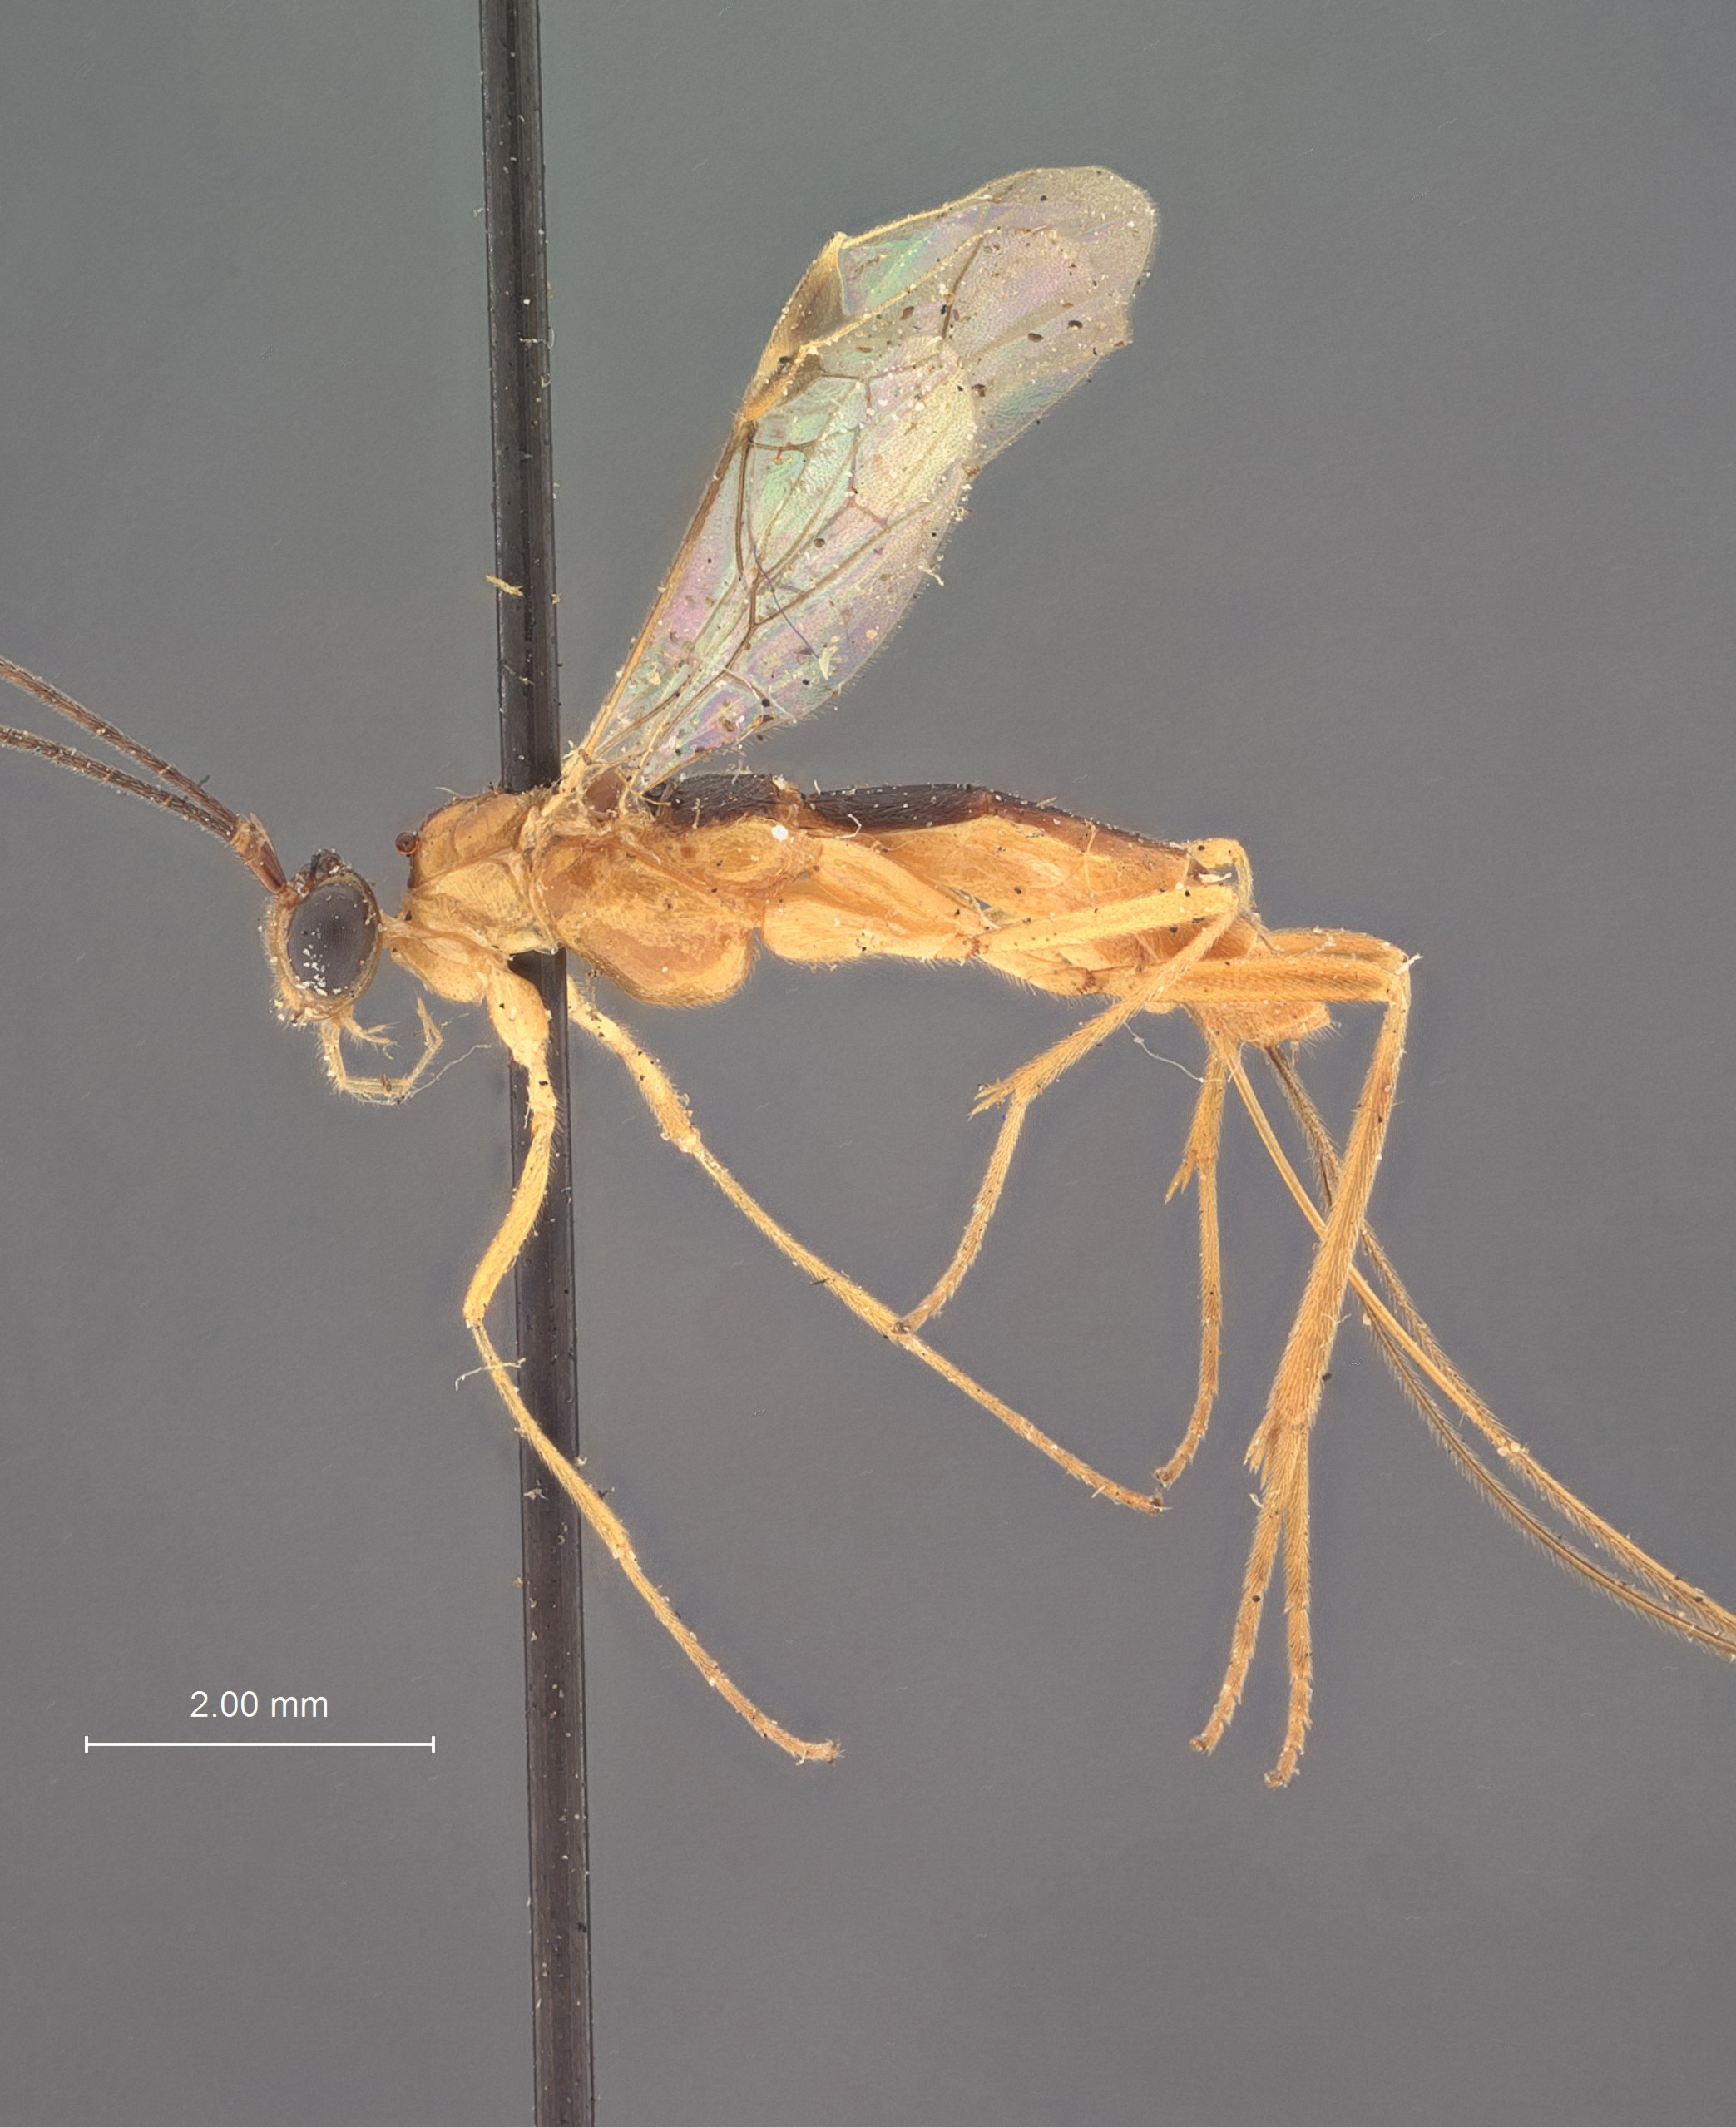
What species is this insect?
Macrocentrus laspeyresiae
